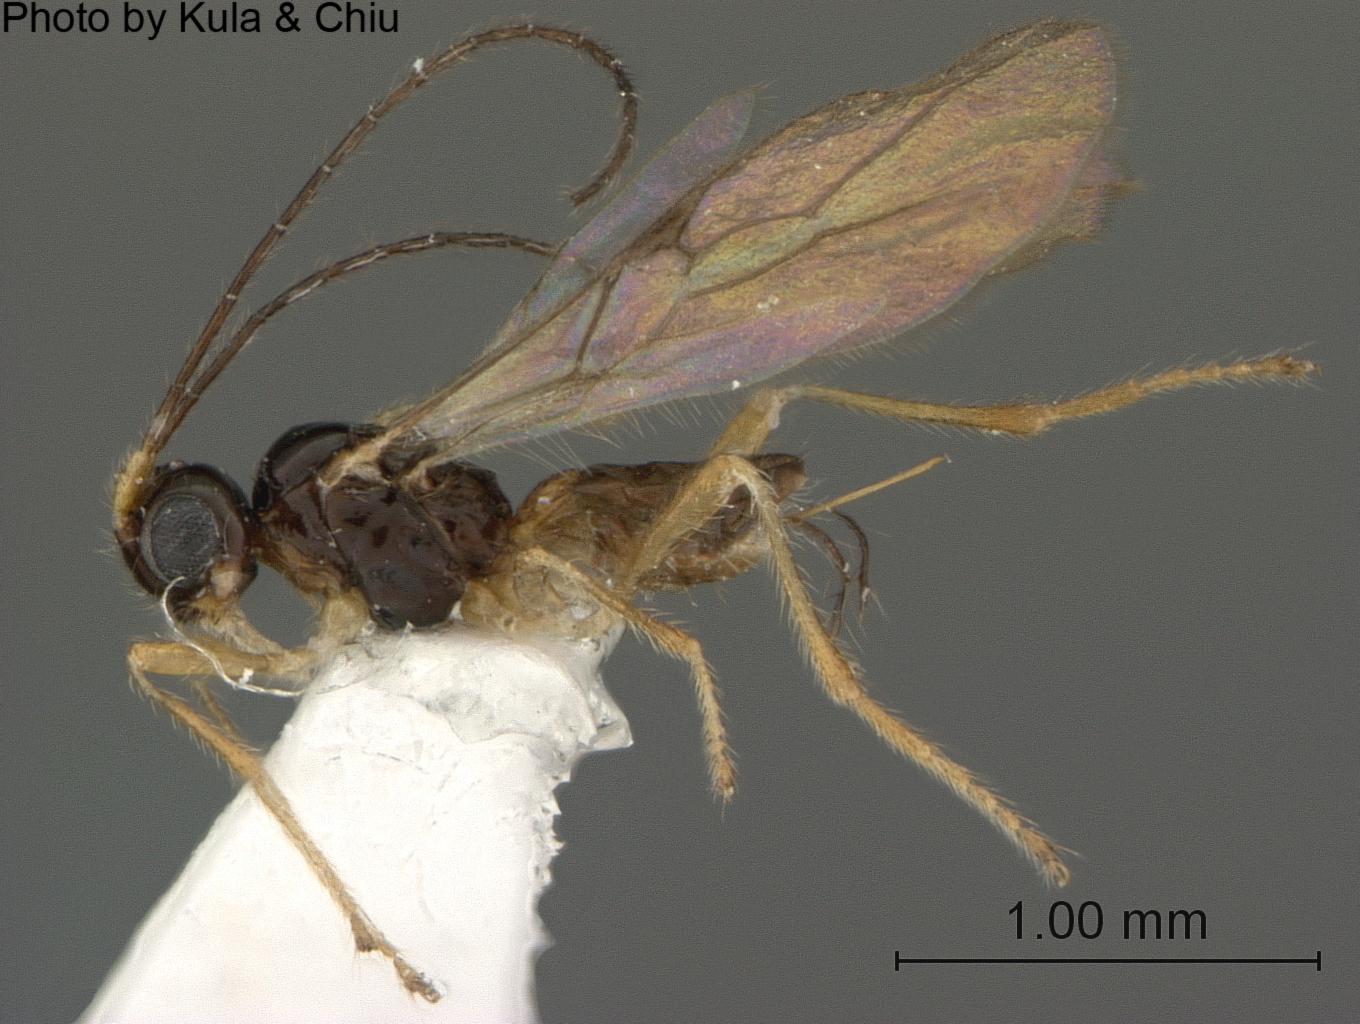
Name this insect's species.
Aphaereta megalops
